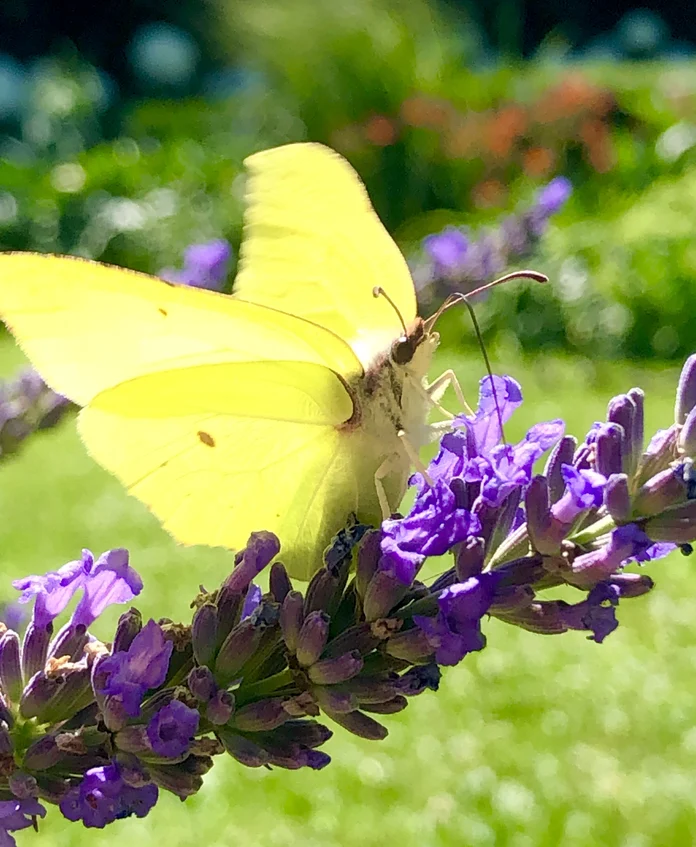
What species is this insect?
Gonepteryx rhamni
